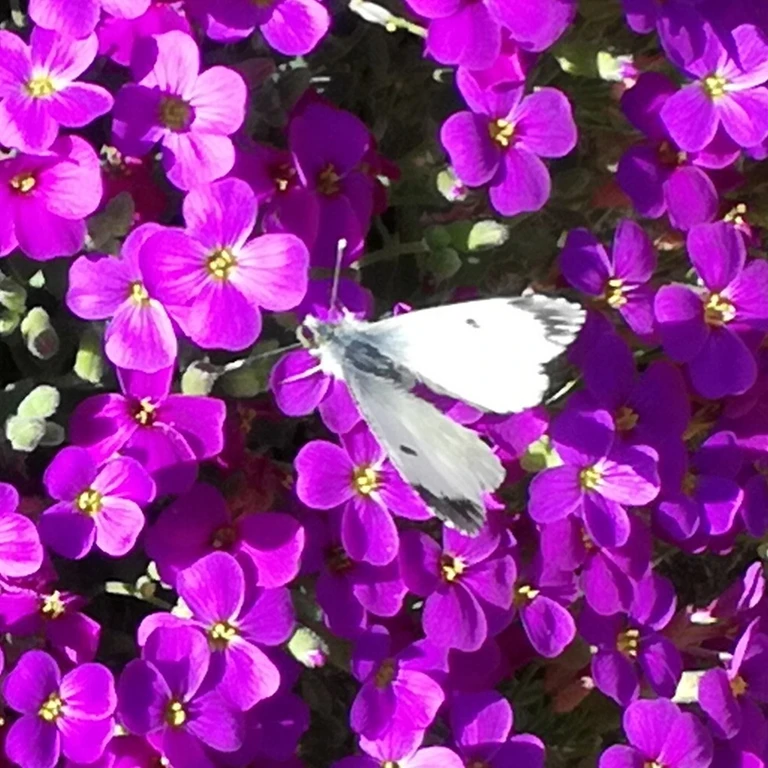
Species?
Anthocharis cardamines
